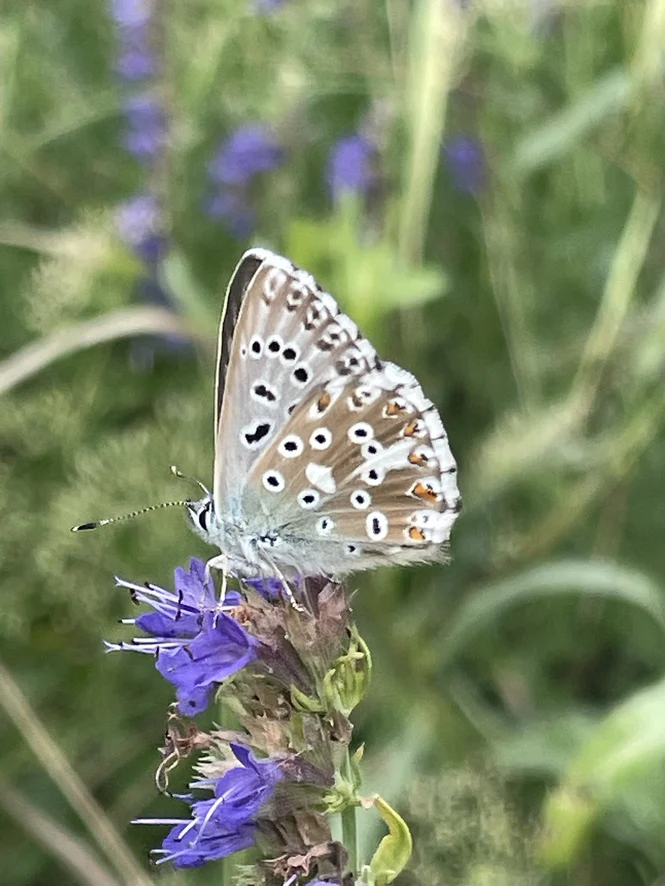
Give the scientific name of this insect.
Lysandra coridon
